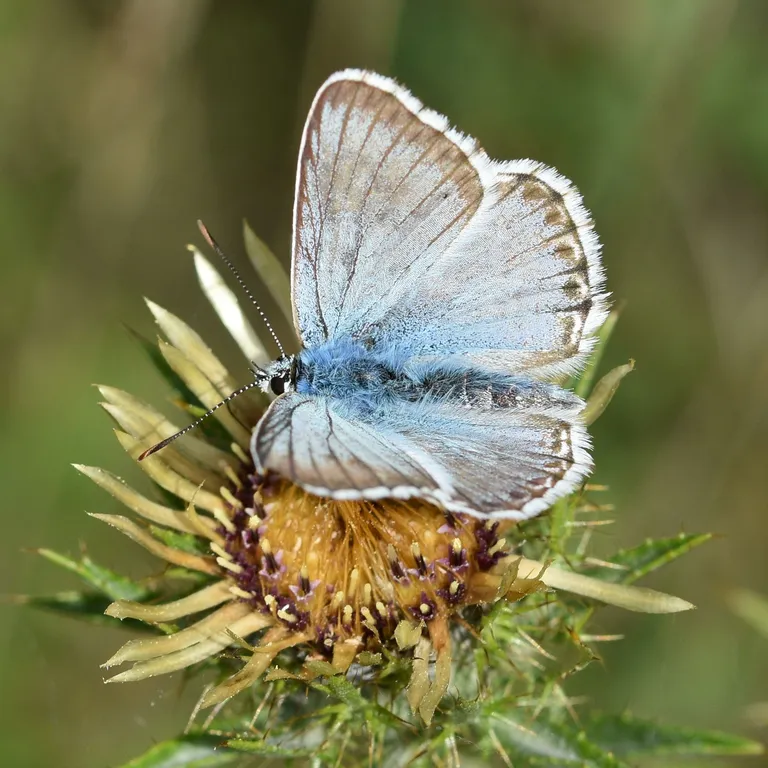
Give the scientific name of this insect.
Lysandra coridon
